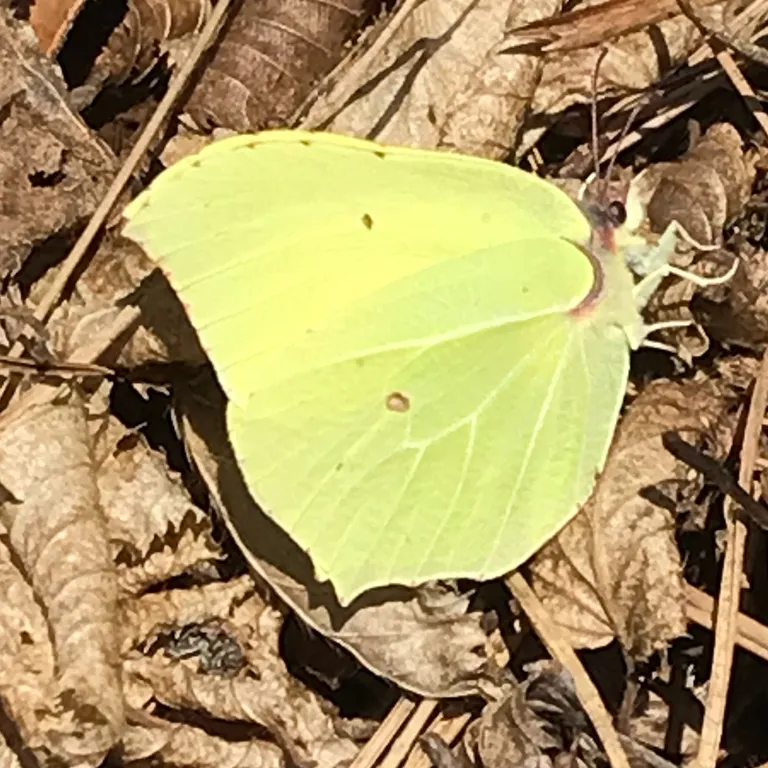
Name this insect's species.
Gonepteryx rhamni
